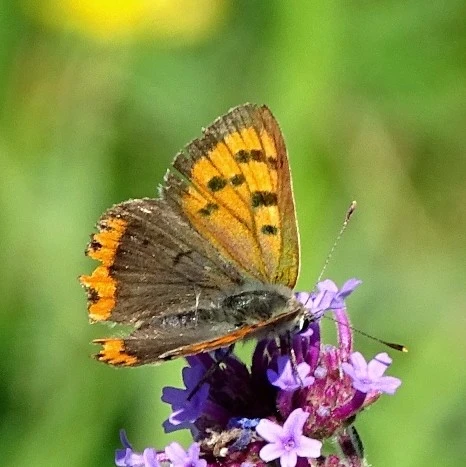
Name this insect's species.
Lycaena phlaeas
